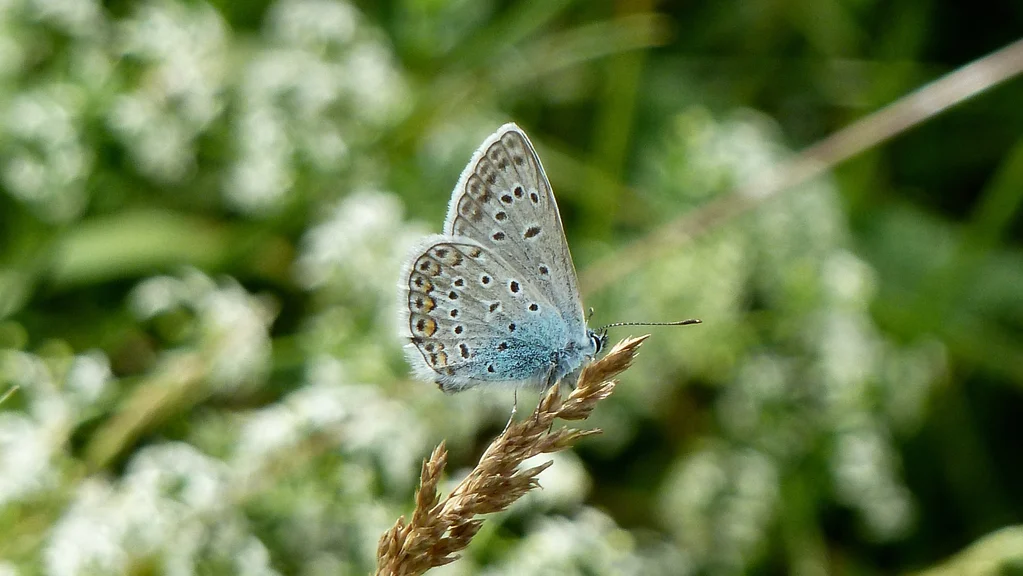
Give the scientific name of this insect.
Polyommatus icarus
